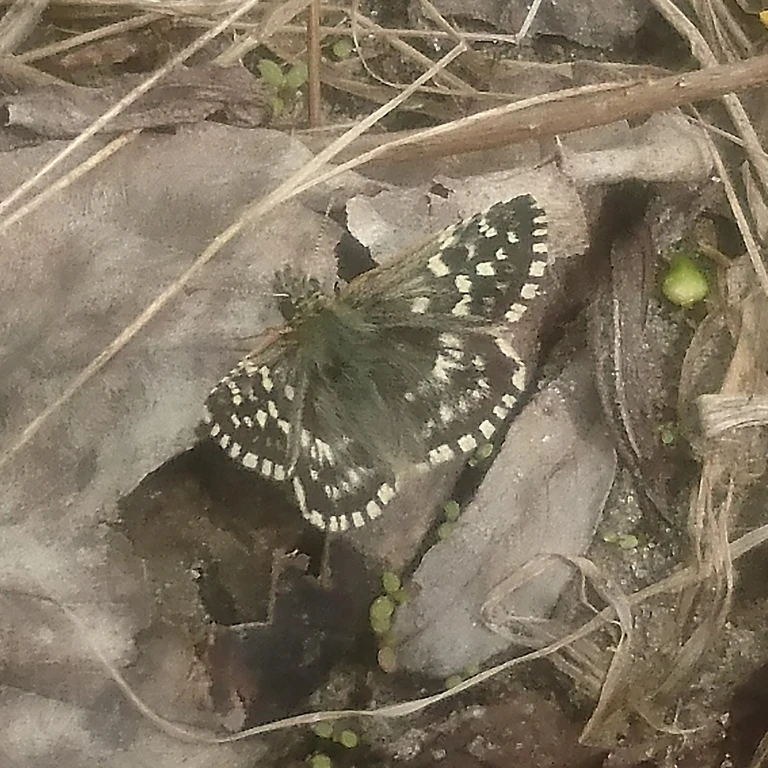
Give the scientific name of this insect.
Pyrgus malvae
